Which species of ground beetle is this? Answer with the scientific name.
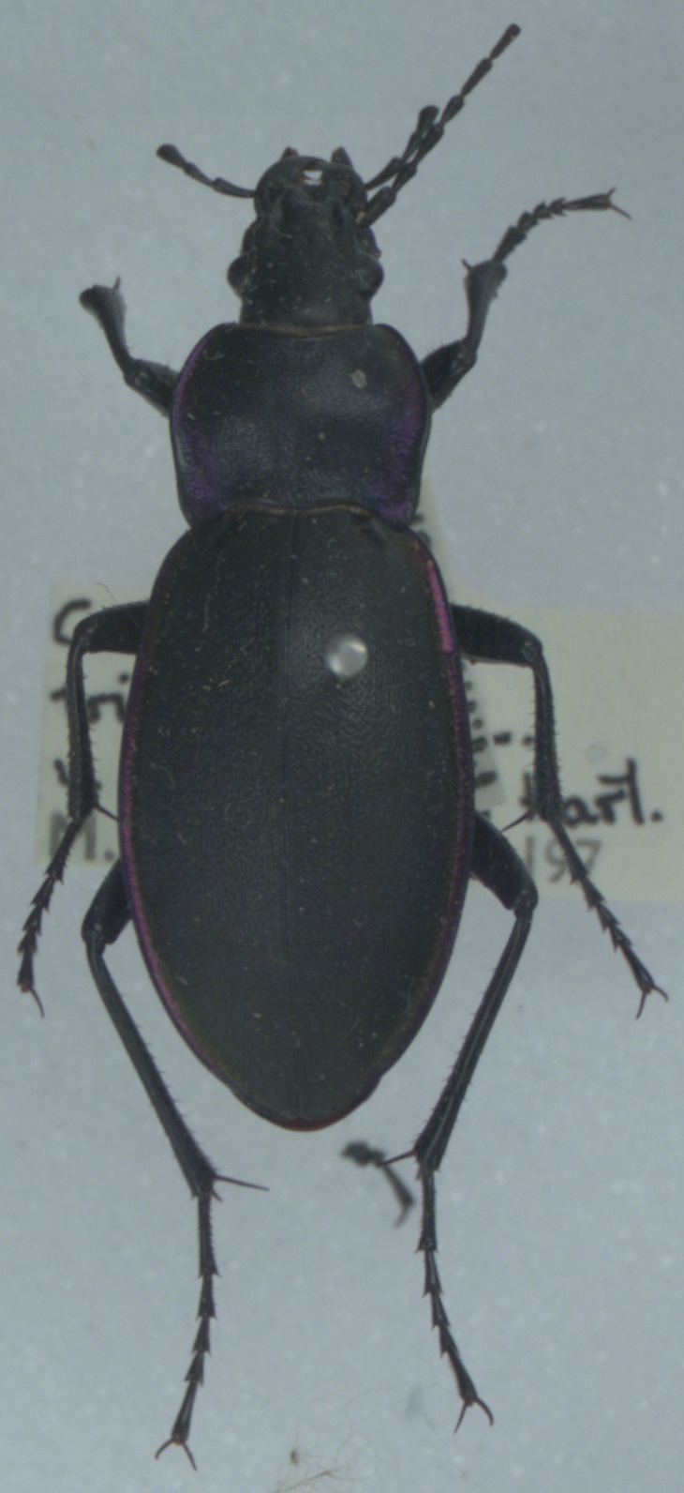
Carabus violaceus
